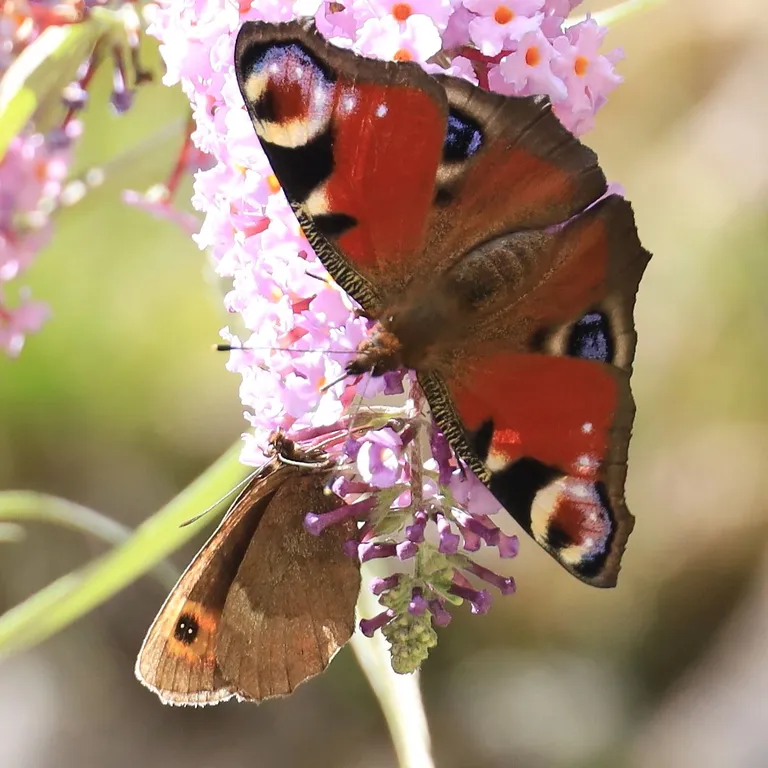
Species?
Aglais io
